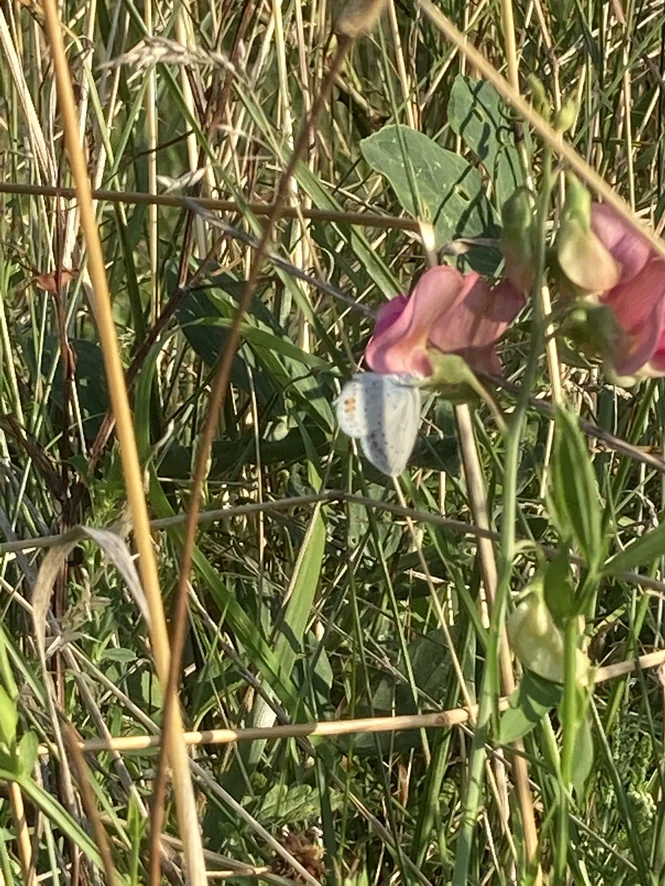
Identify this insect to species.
Cupido argiades (also Elkalyce argiades)
